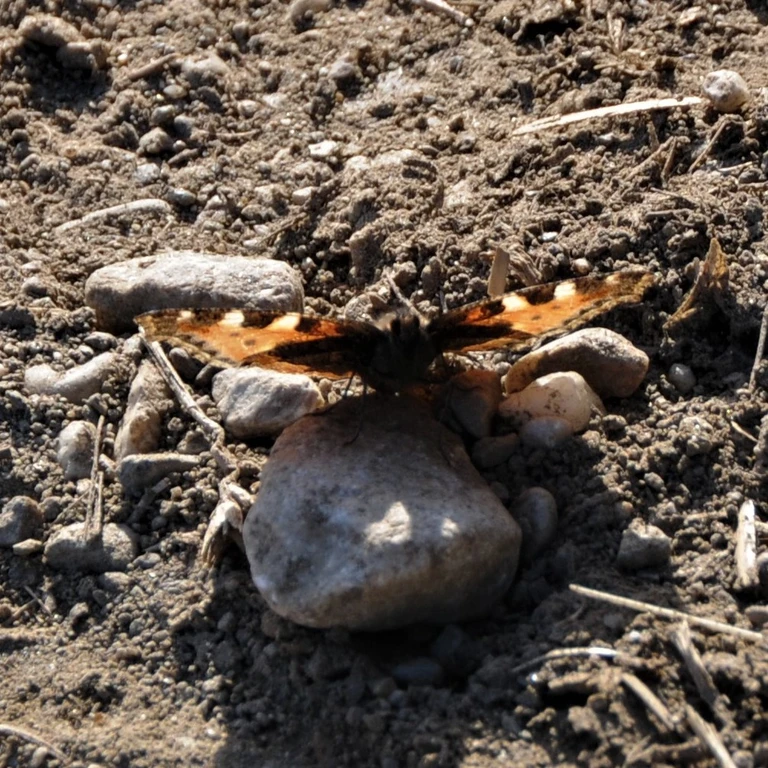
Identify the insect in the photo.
Aglais urticae
